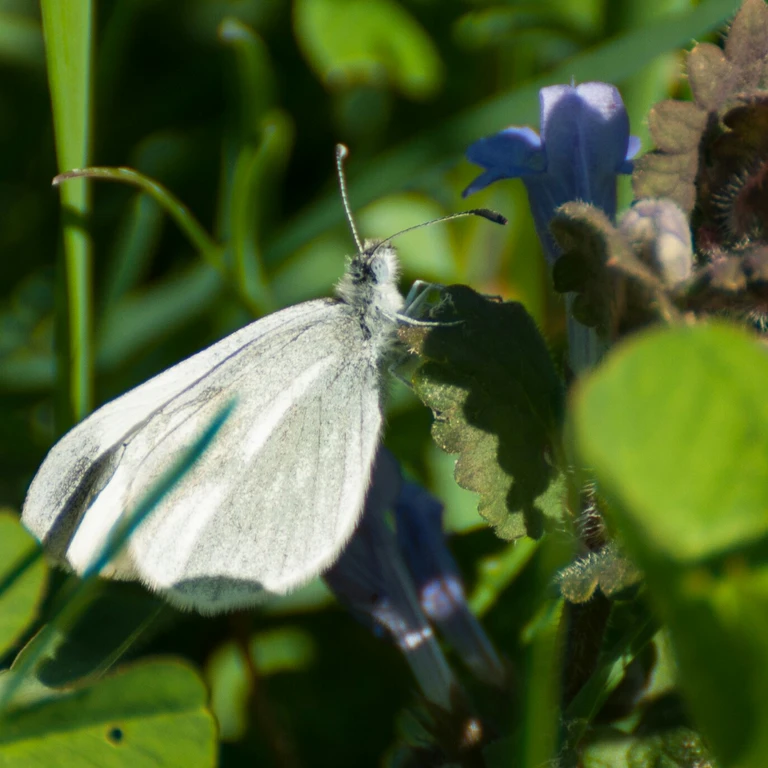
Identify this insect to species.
Leptidea sinapis/juvernica
